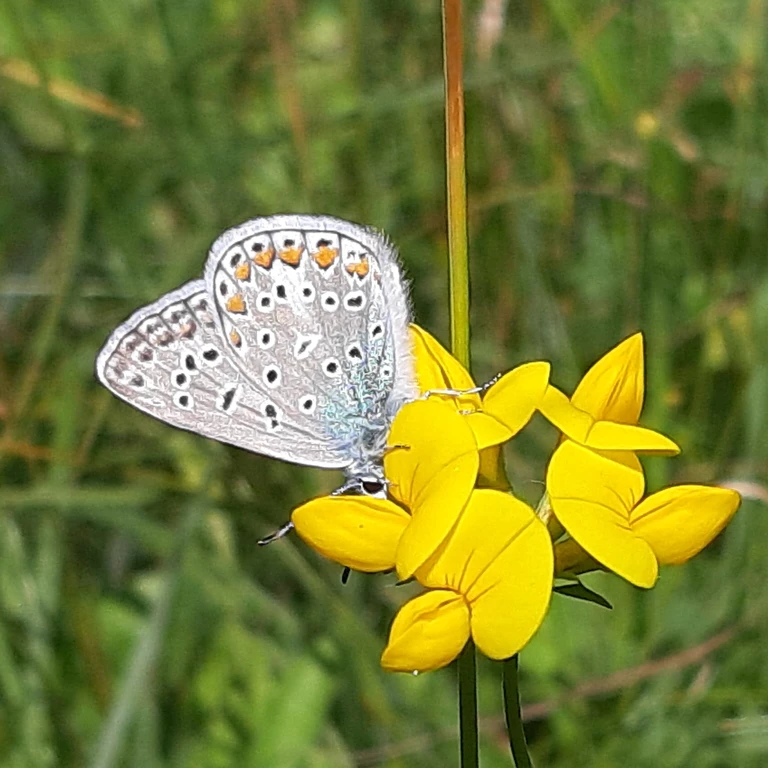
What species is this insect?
Polyommatus icarus
